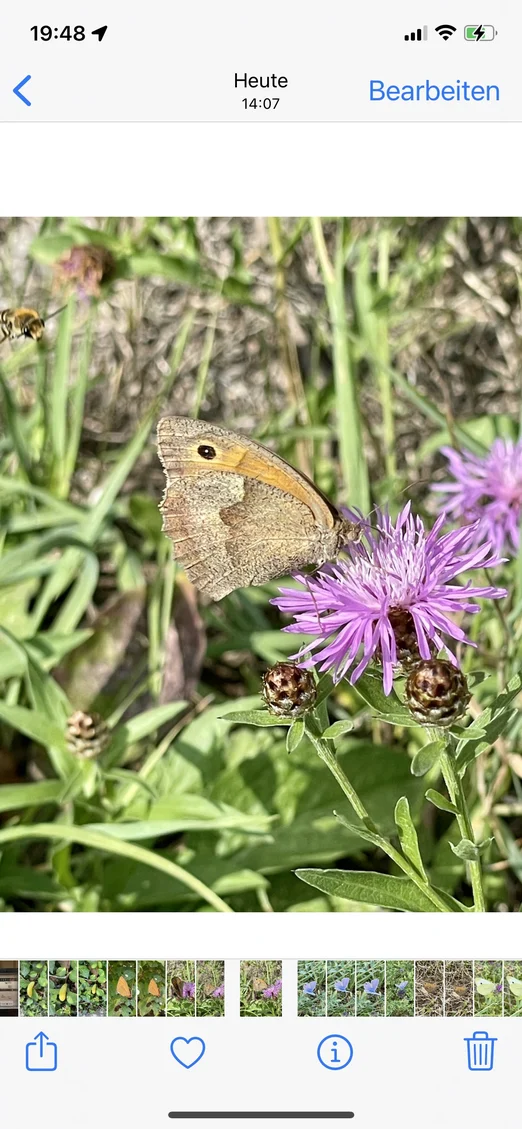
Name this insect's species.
Maniola jurtina
